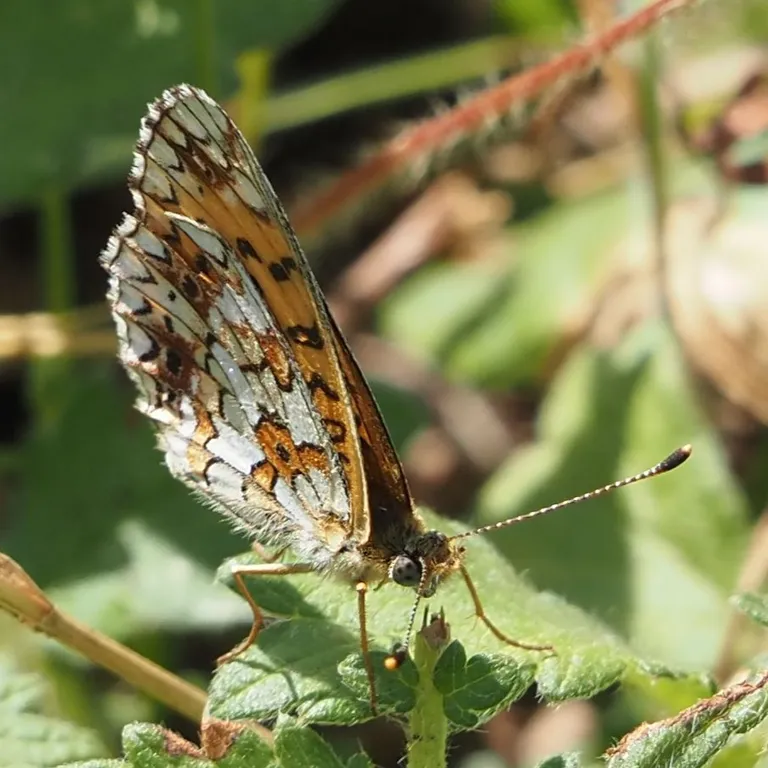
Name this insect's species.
Boloria selene
